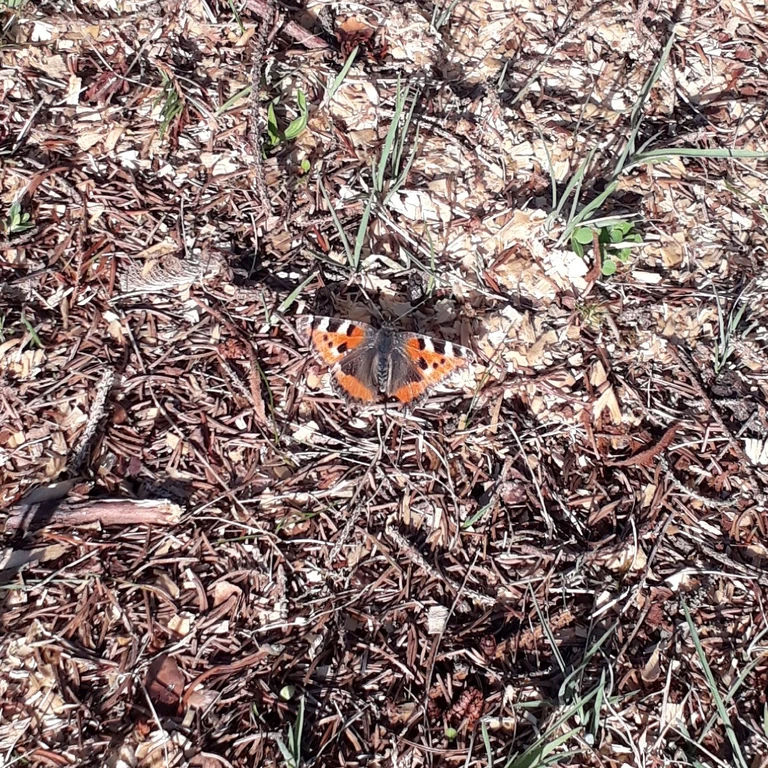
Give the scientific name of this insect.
Aglais urticae
